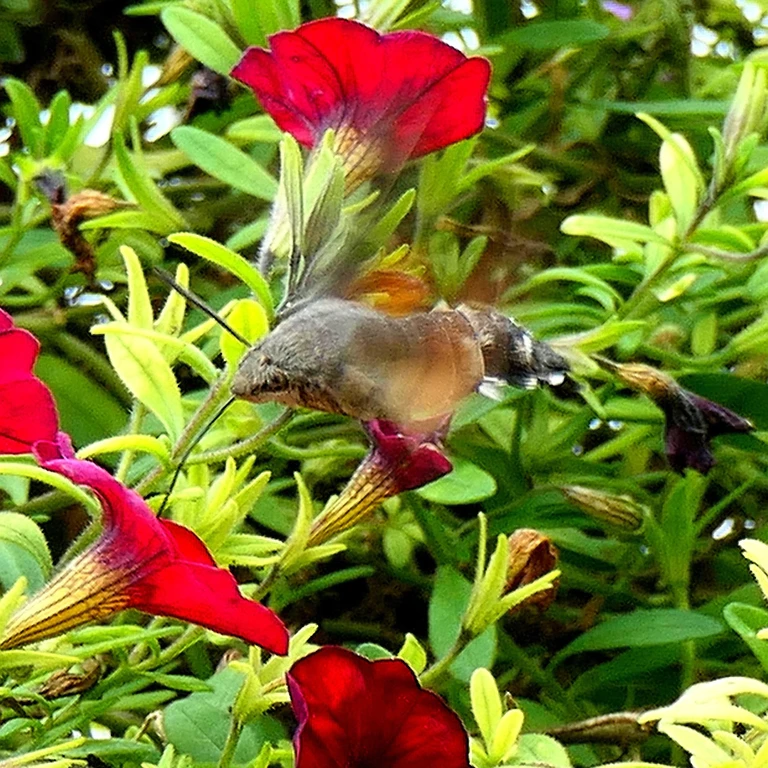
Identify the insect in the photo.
Macroglossum stellatarum
